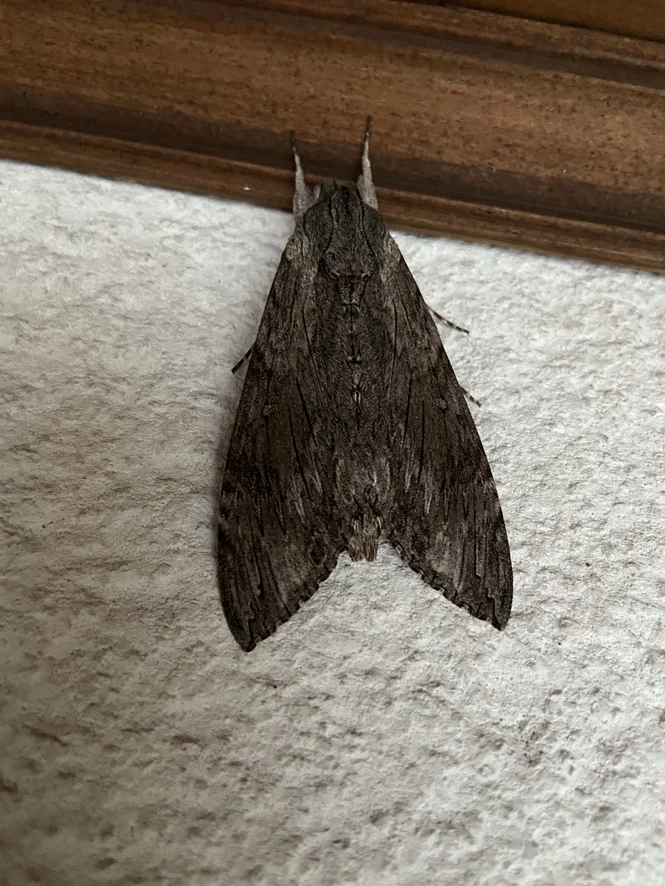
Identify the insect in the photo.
Agrius convolvuli
